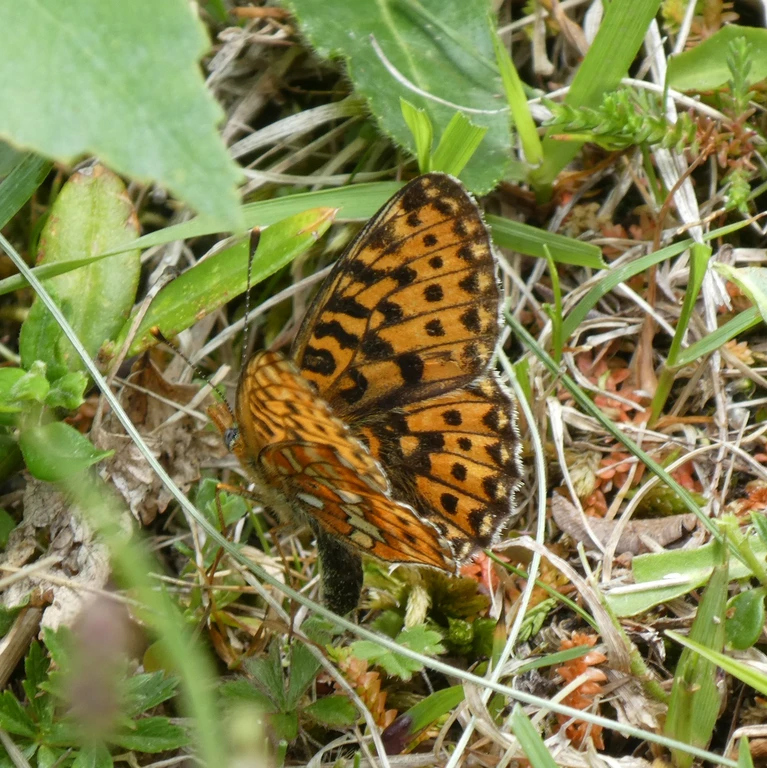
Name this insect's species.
Boloria euphrosyne (also Clossiana euphrosyne)
